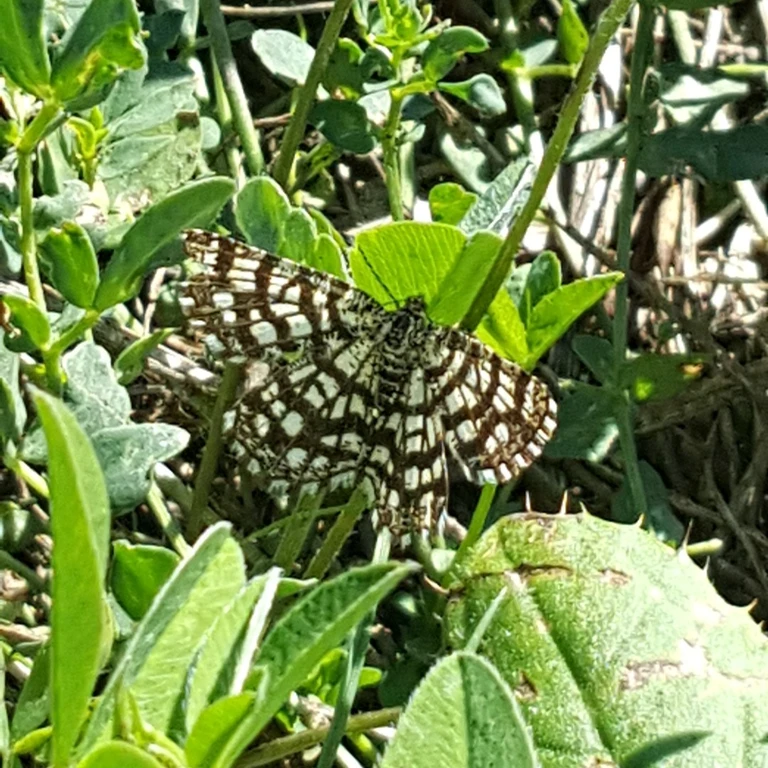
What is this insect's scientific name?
Chiasmia clathrata
